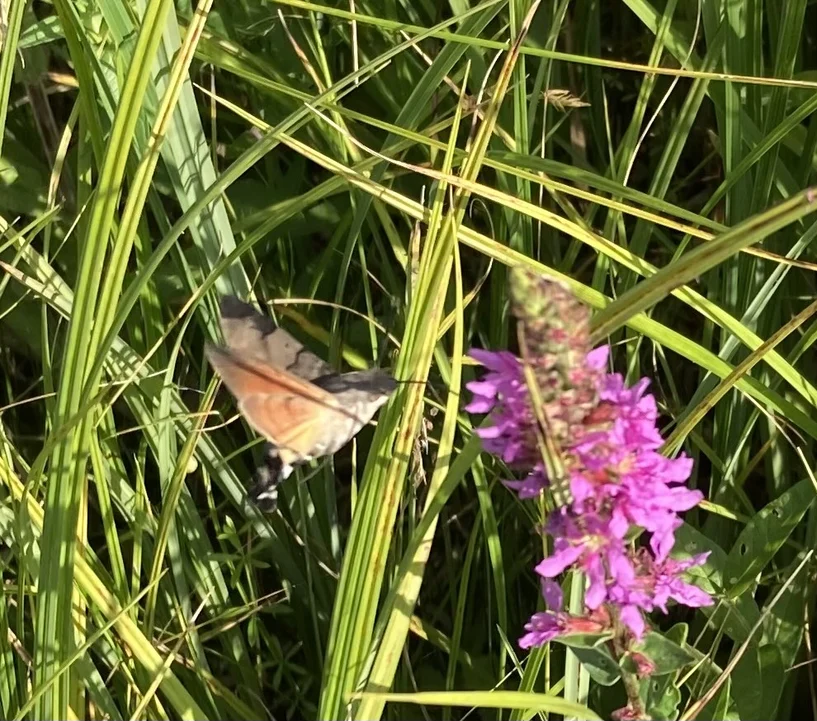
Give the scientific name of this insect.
Macroglossum stellatarum
